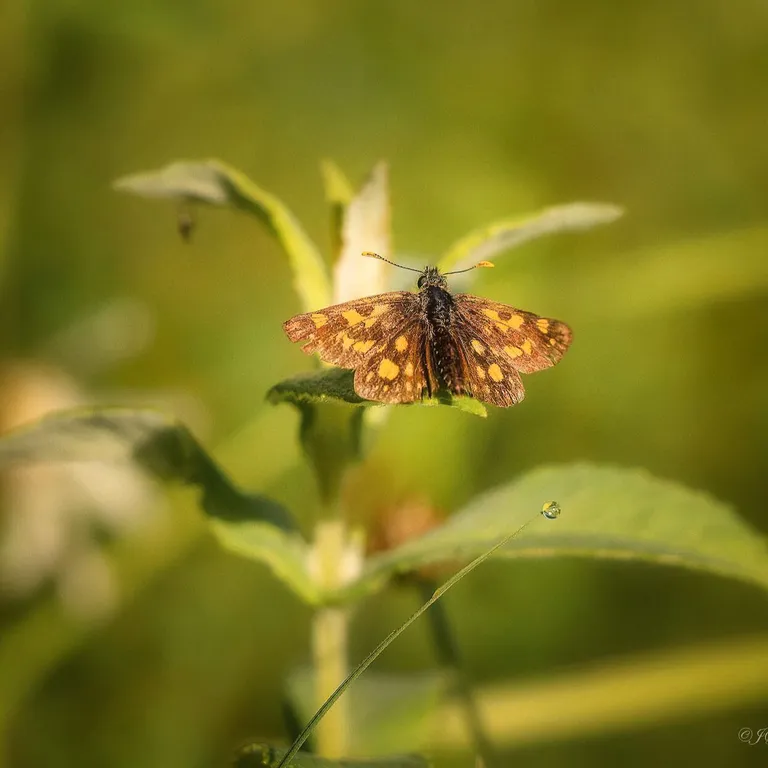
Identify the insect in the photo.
Carterocephalus palaemon
